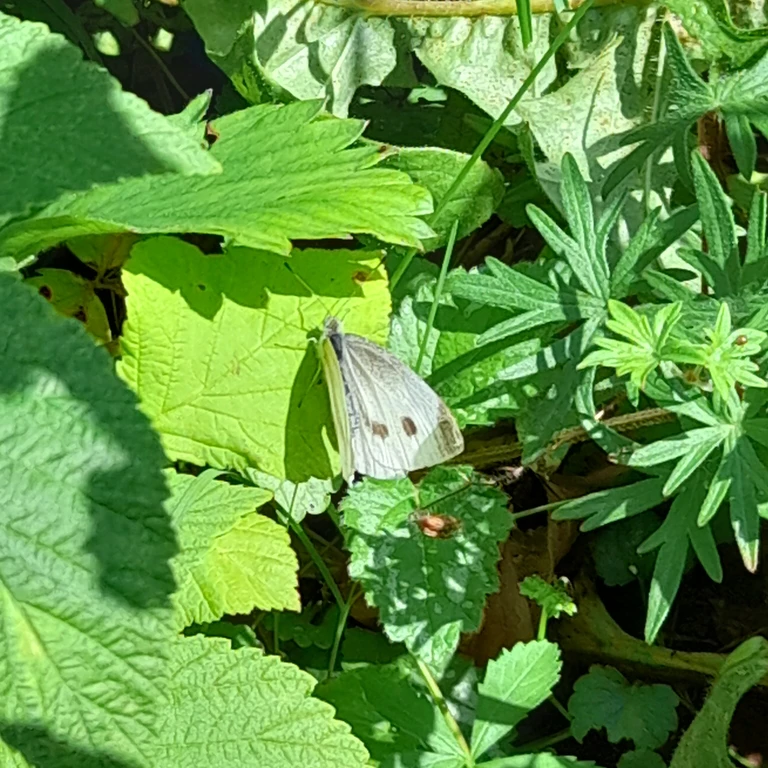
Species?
Pieris rapae
